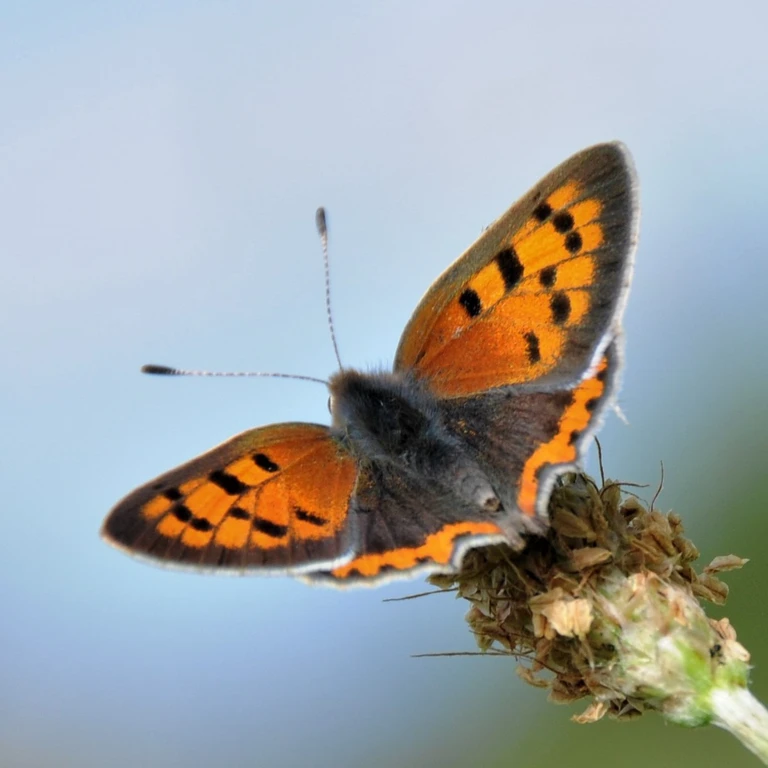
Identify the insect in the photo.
Lycaena phlaeas
